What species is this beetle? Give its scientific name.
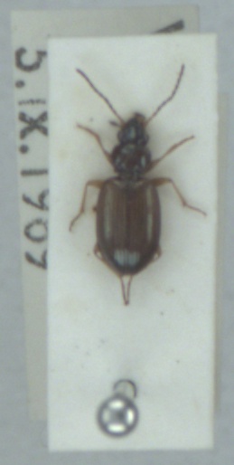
Bembidion deletum
